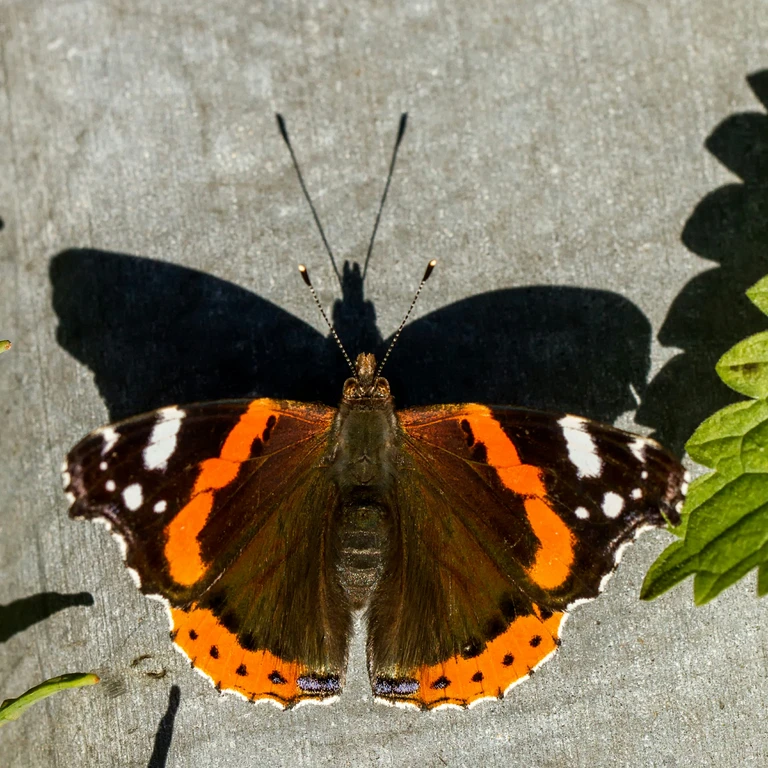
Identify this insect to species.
Vanessa atalanta
